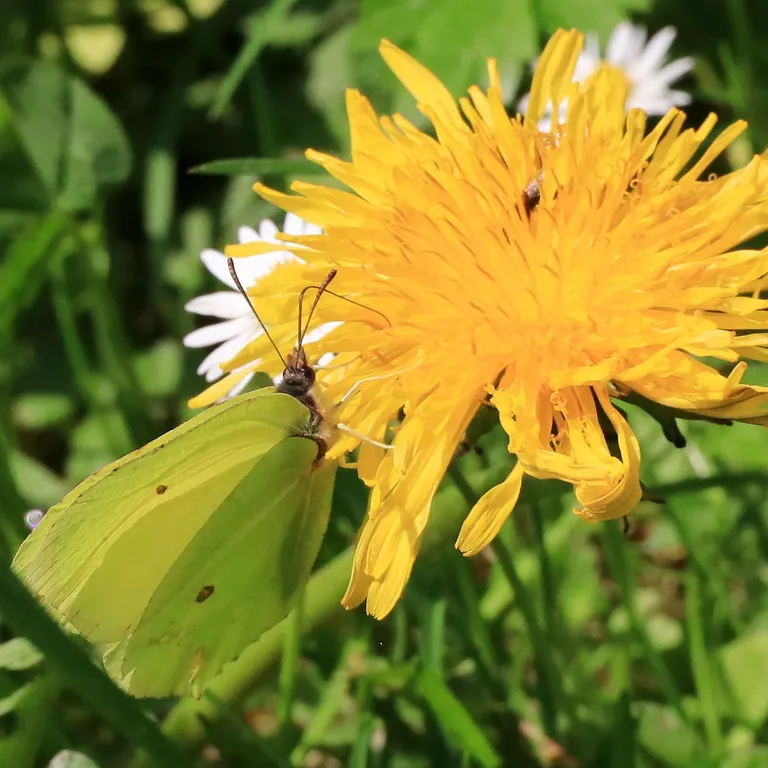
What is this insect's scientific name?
Gonepteryx rhamni
